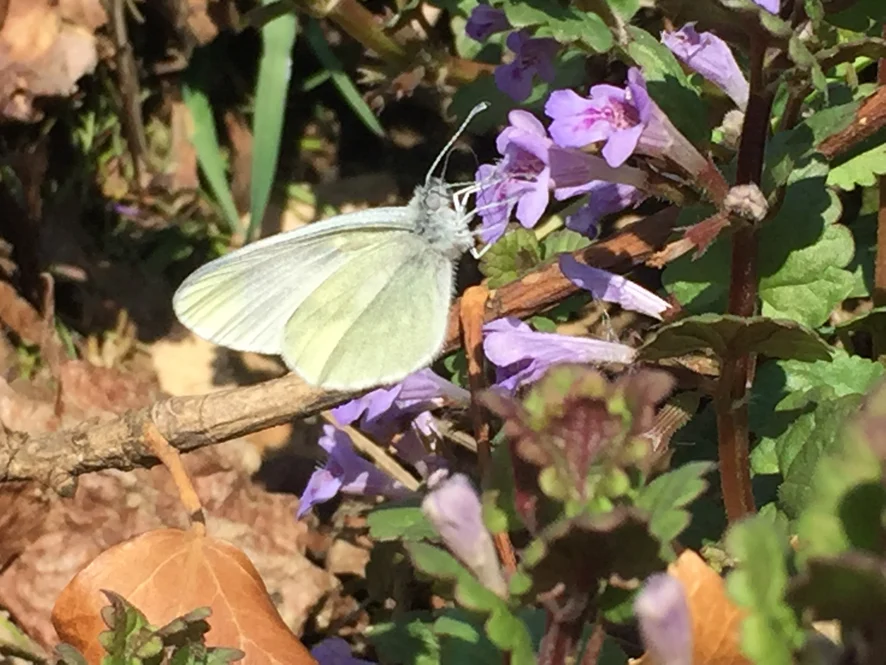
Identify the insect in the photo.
Leptidea sinapis/juvernica
